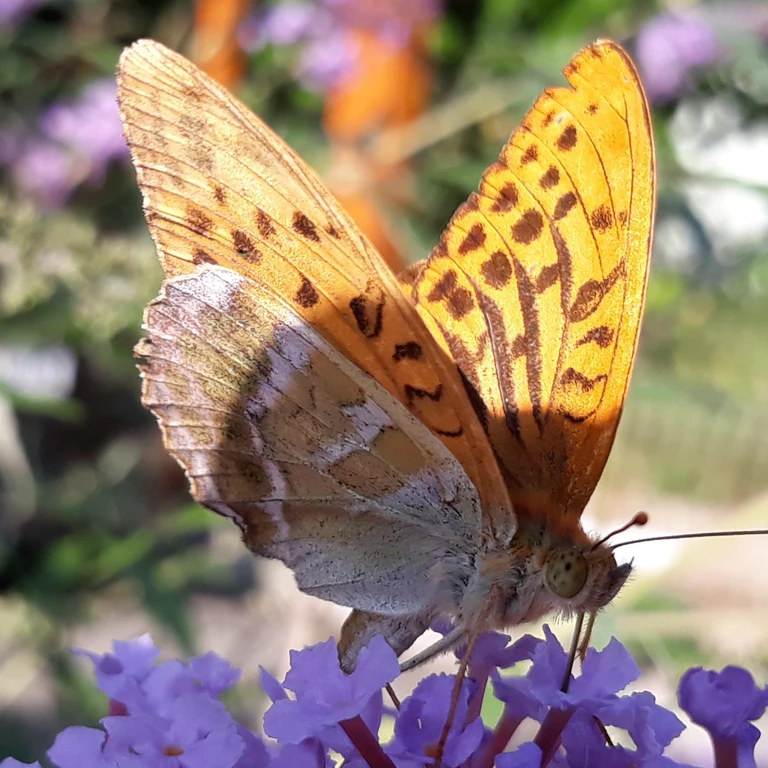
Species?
Argynnis paphia
